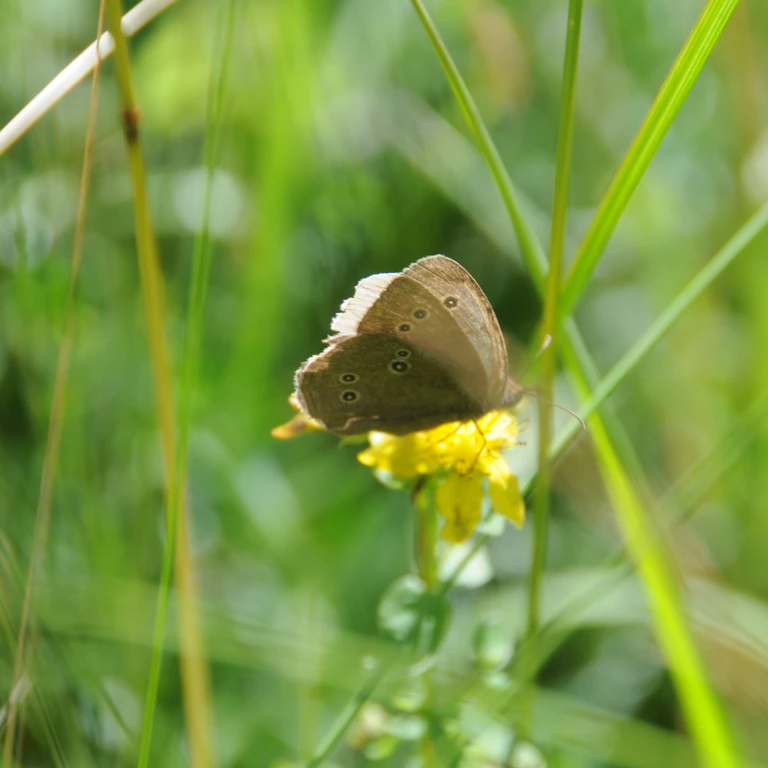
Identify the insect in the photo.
Aphantopus hyperantus
